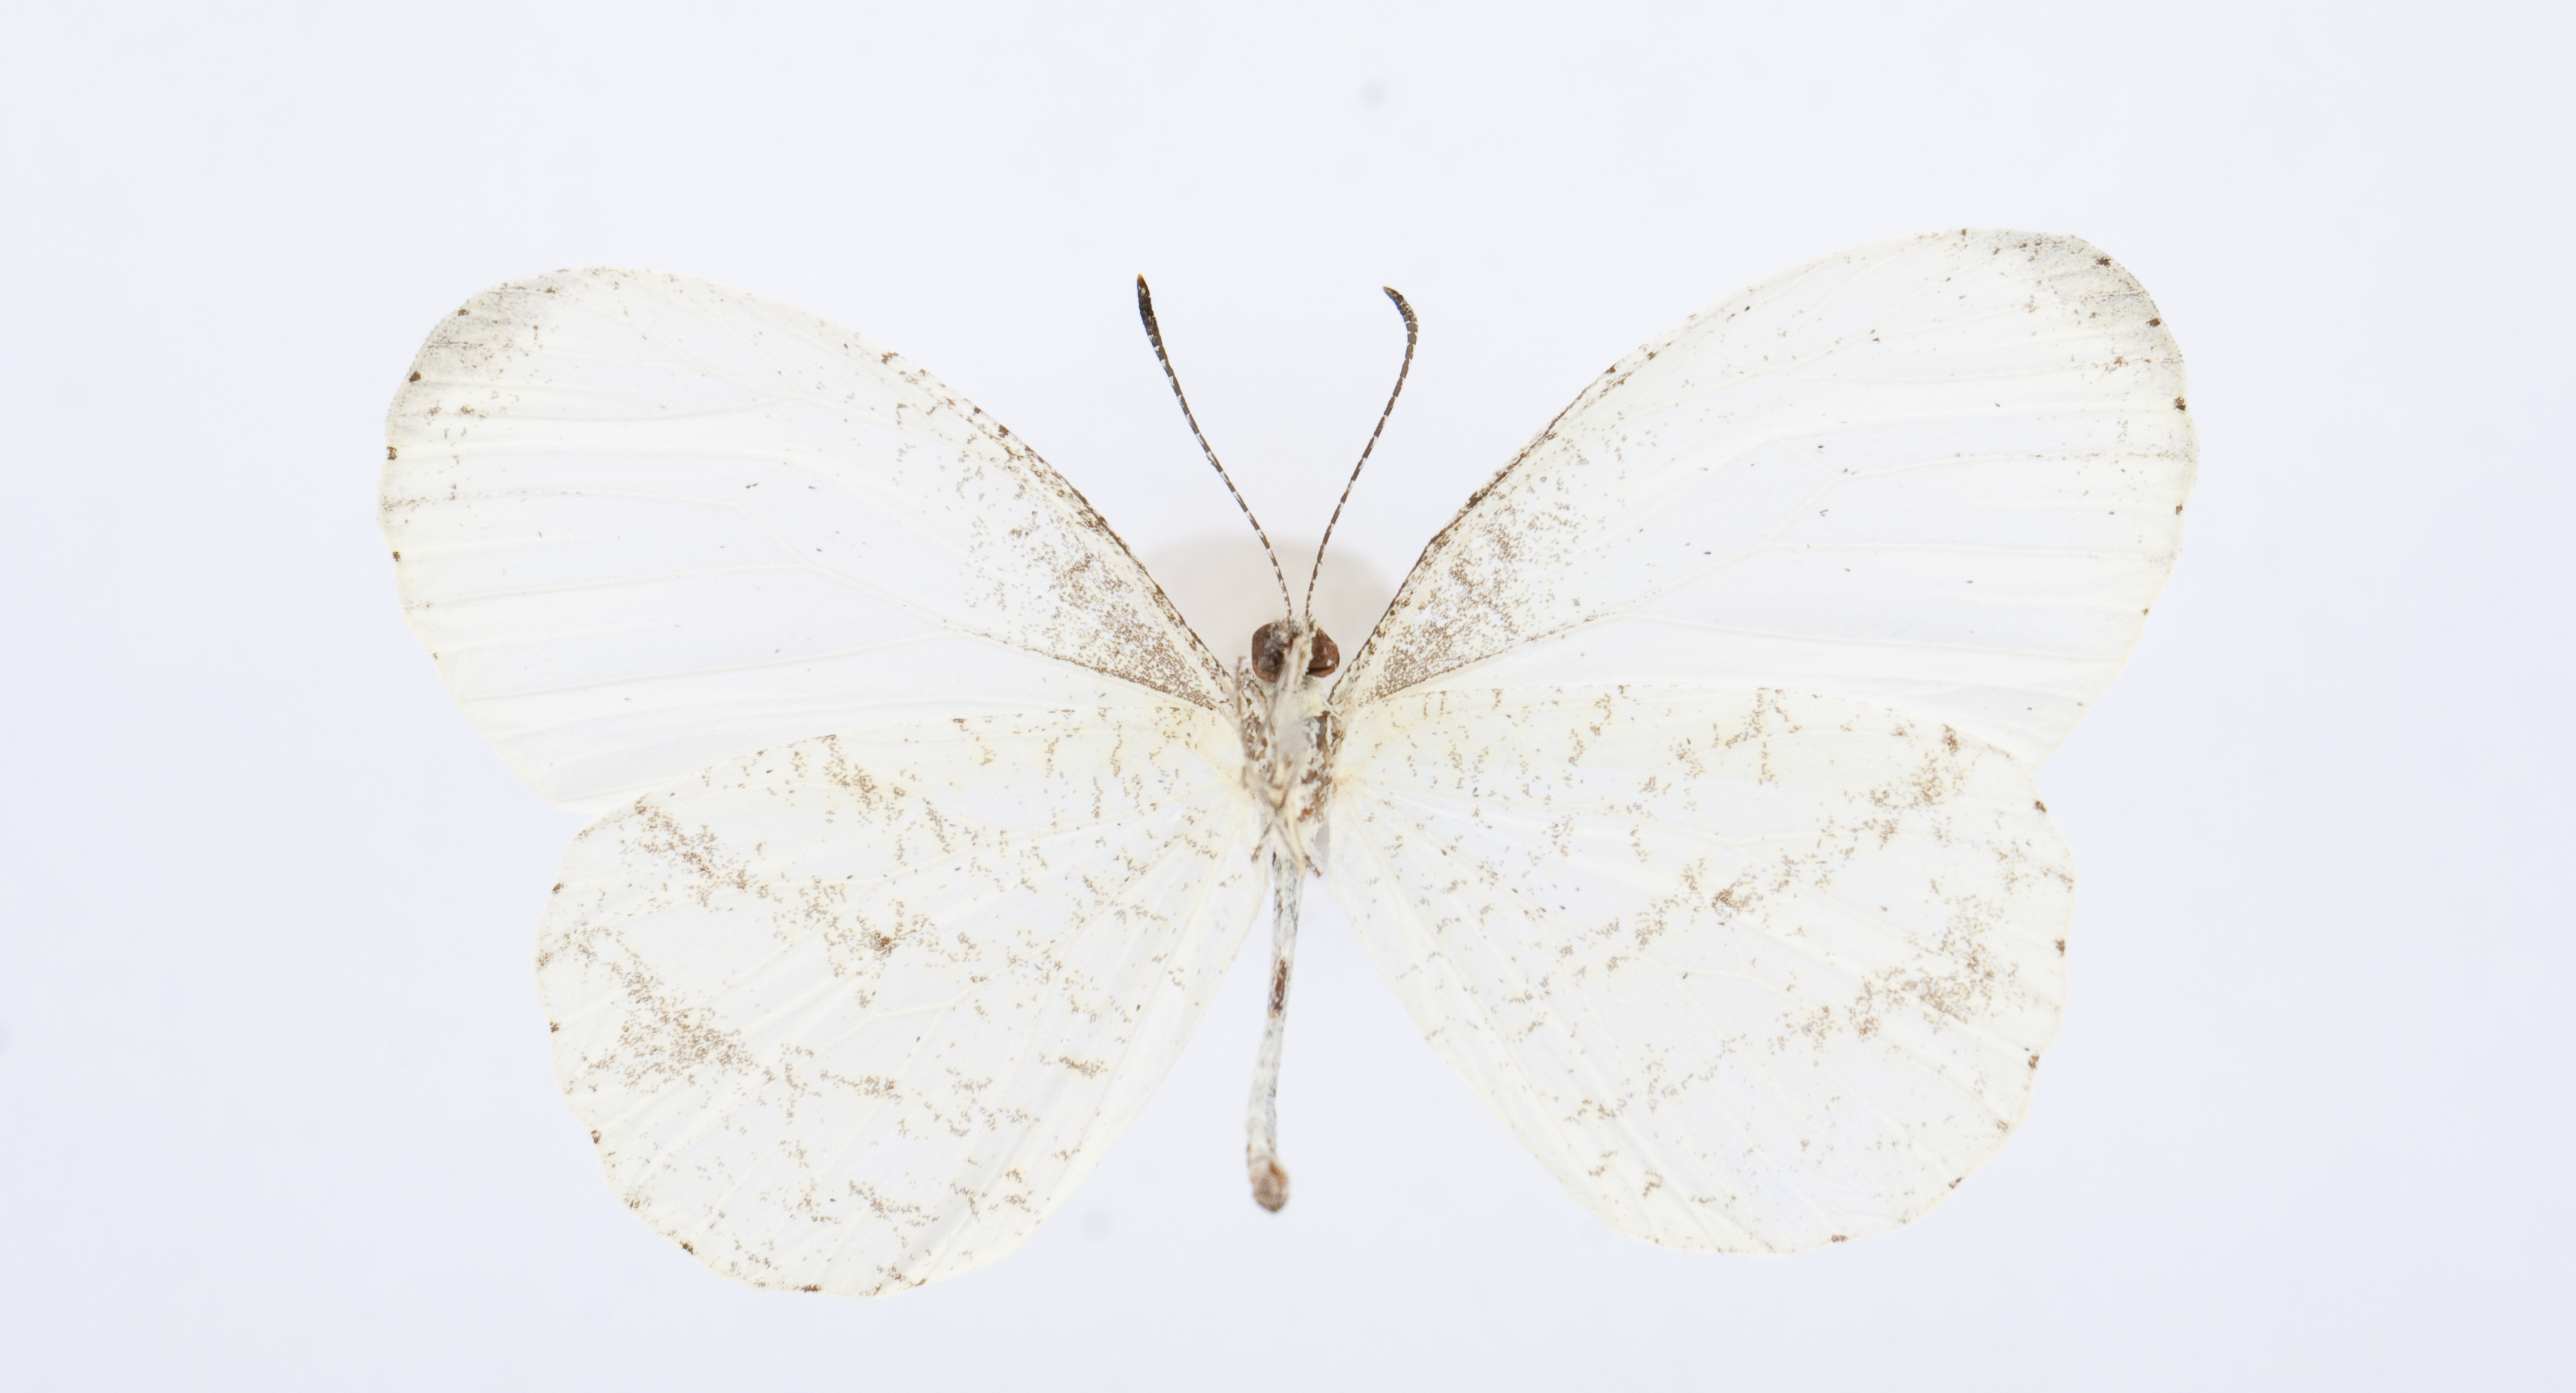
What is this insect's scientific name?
Leptosia nupta
